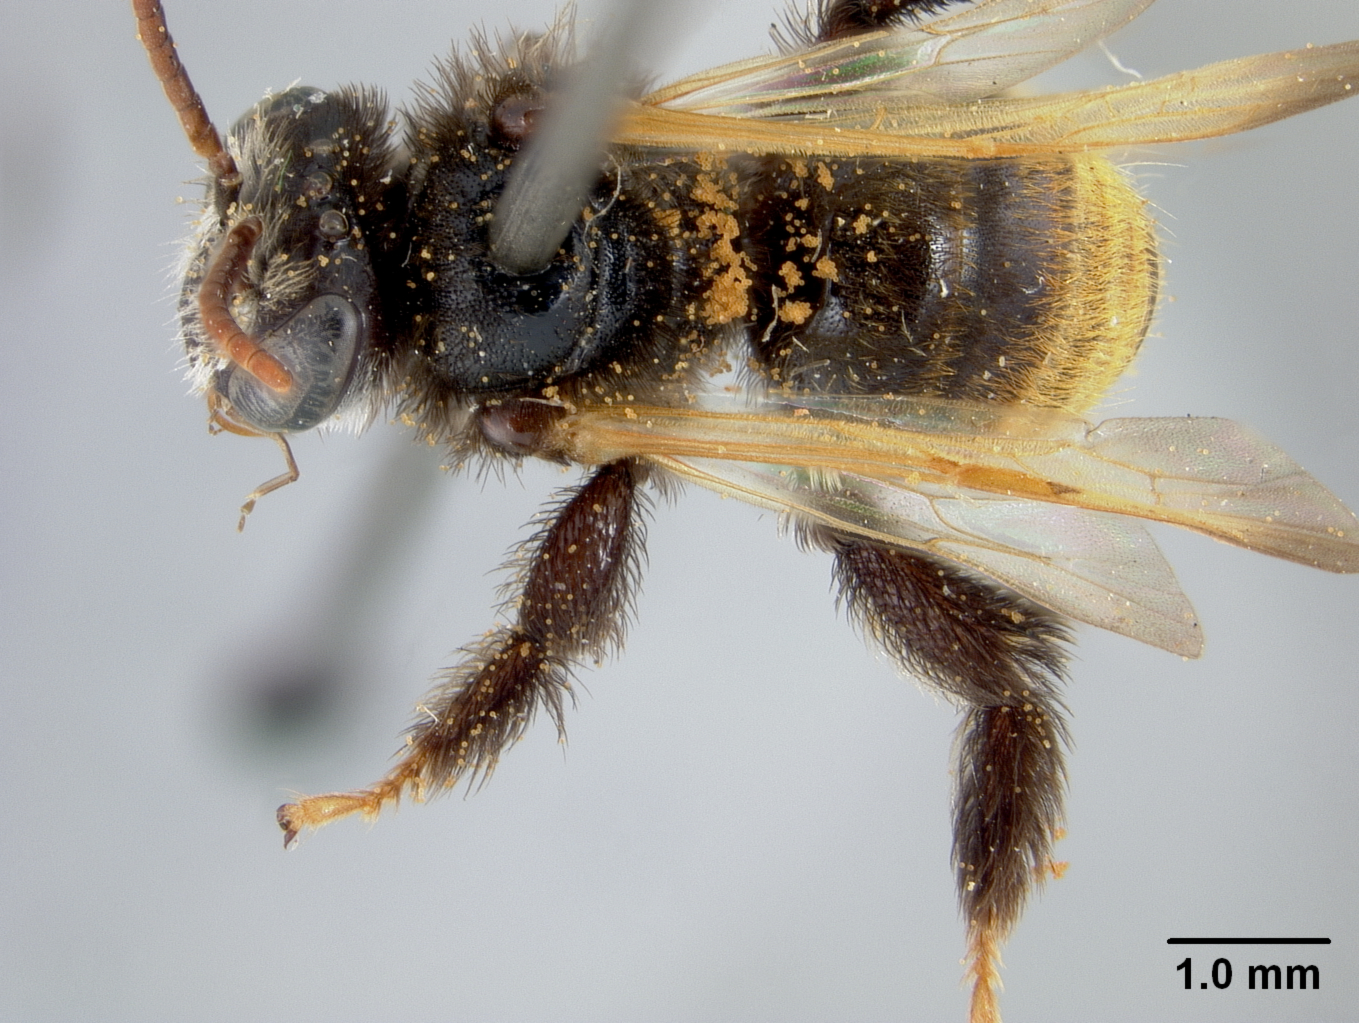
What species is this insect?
Exomalopsis callura
